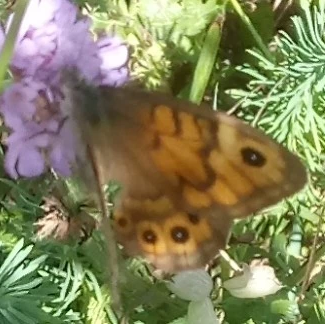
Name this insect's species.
Lasiommata megera (also Pararge megera)
